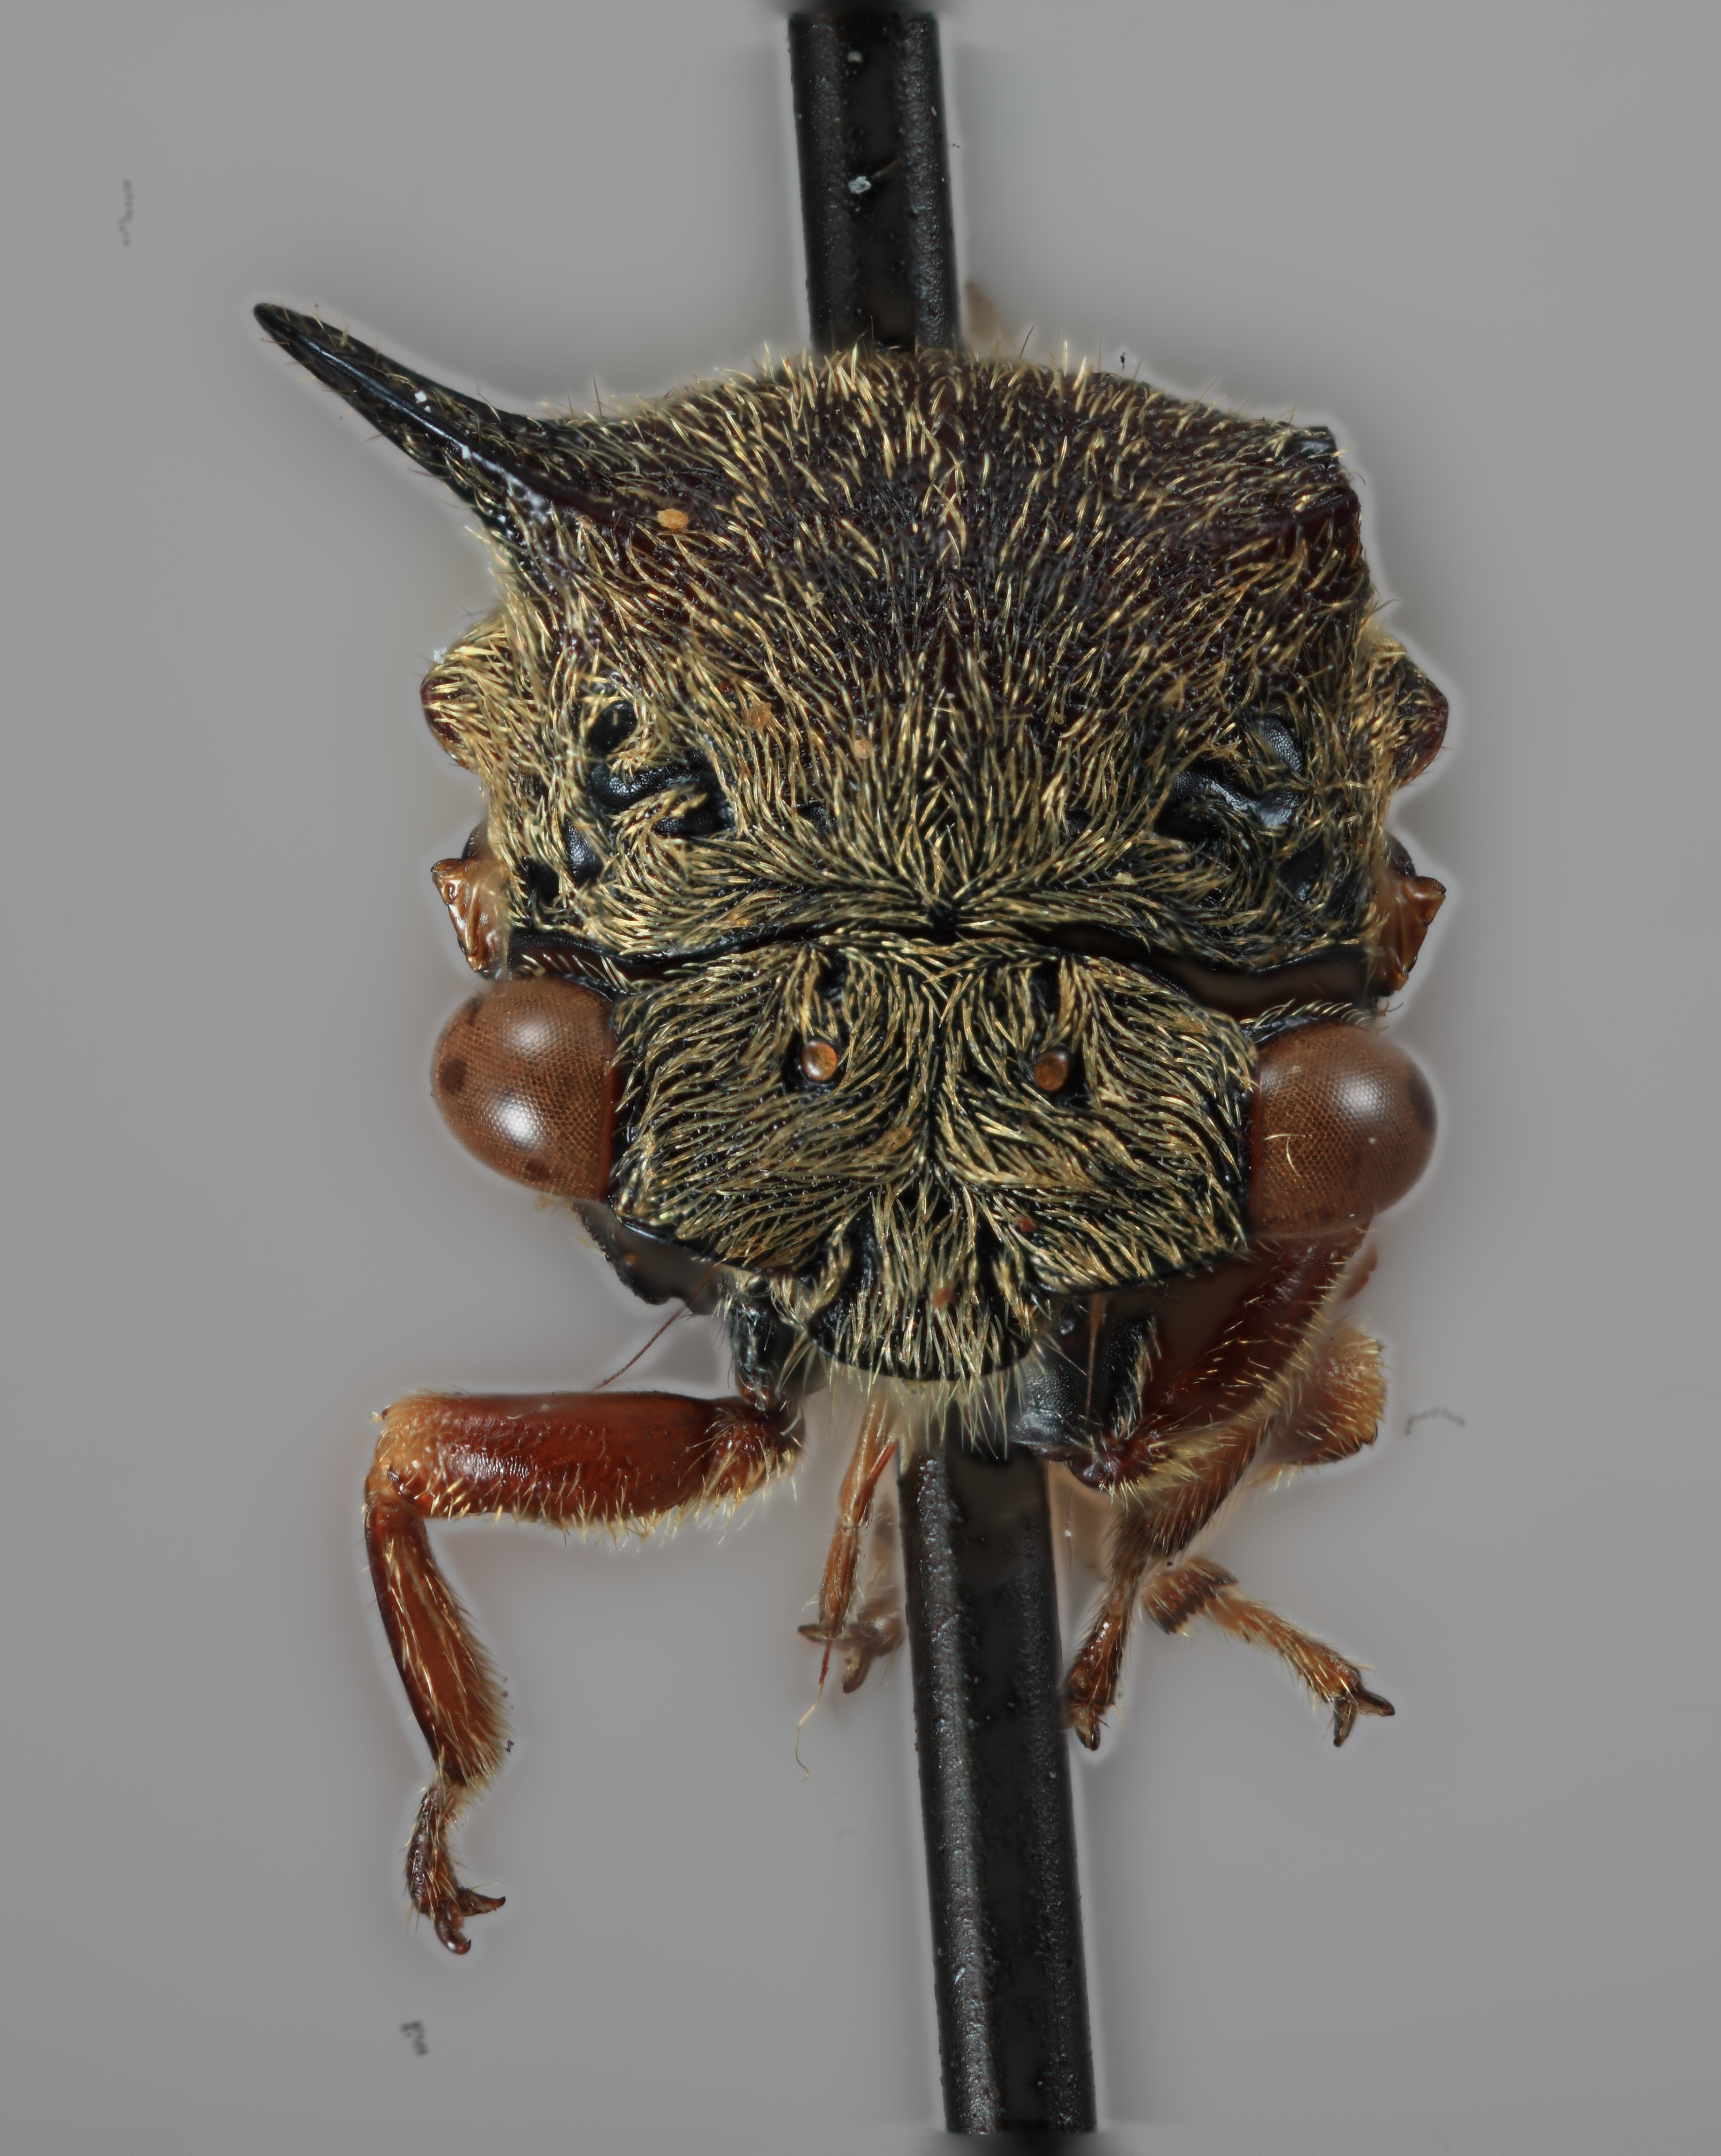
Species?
Tricentrus suluensis
